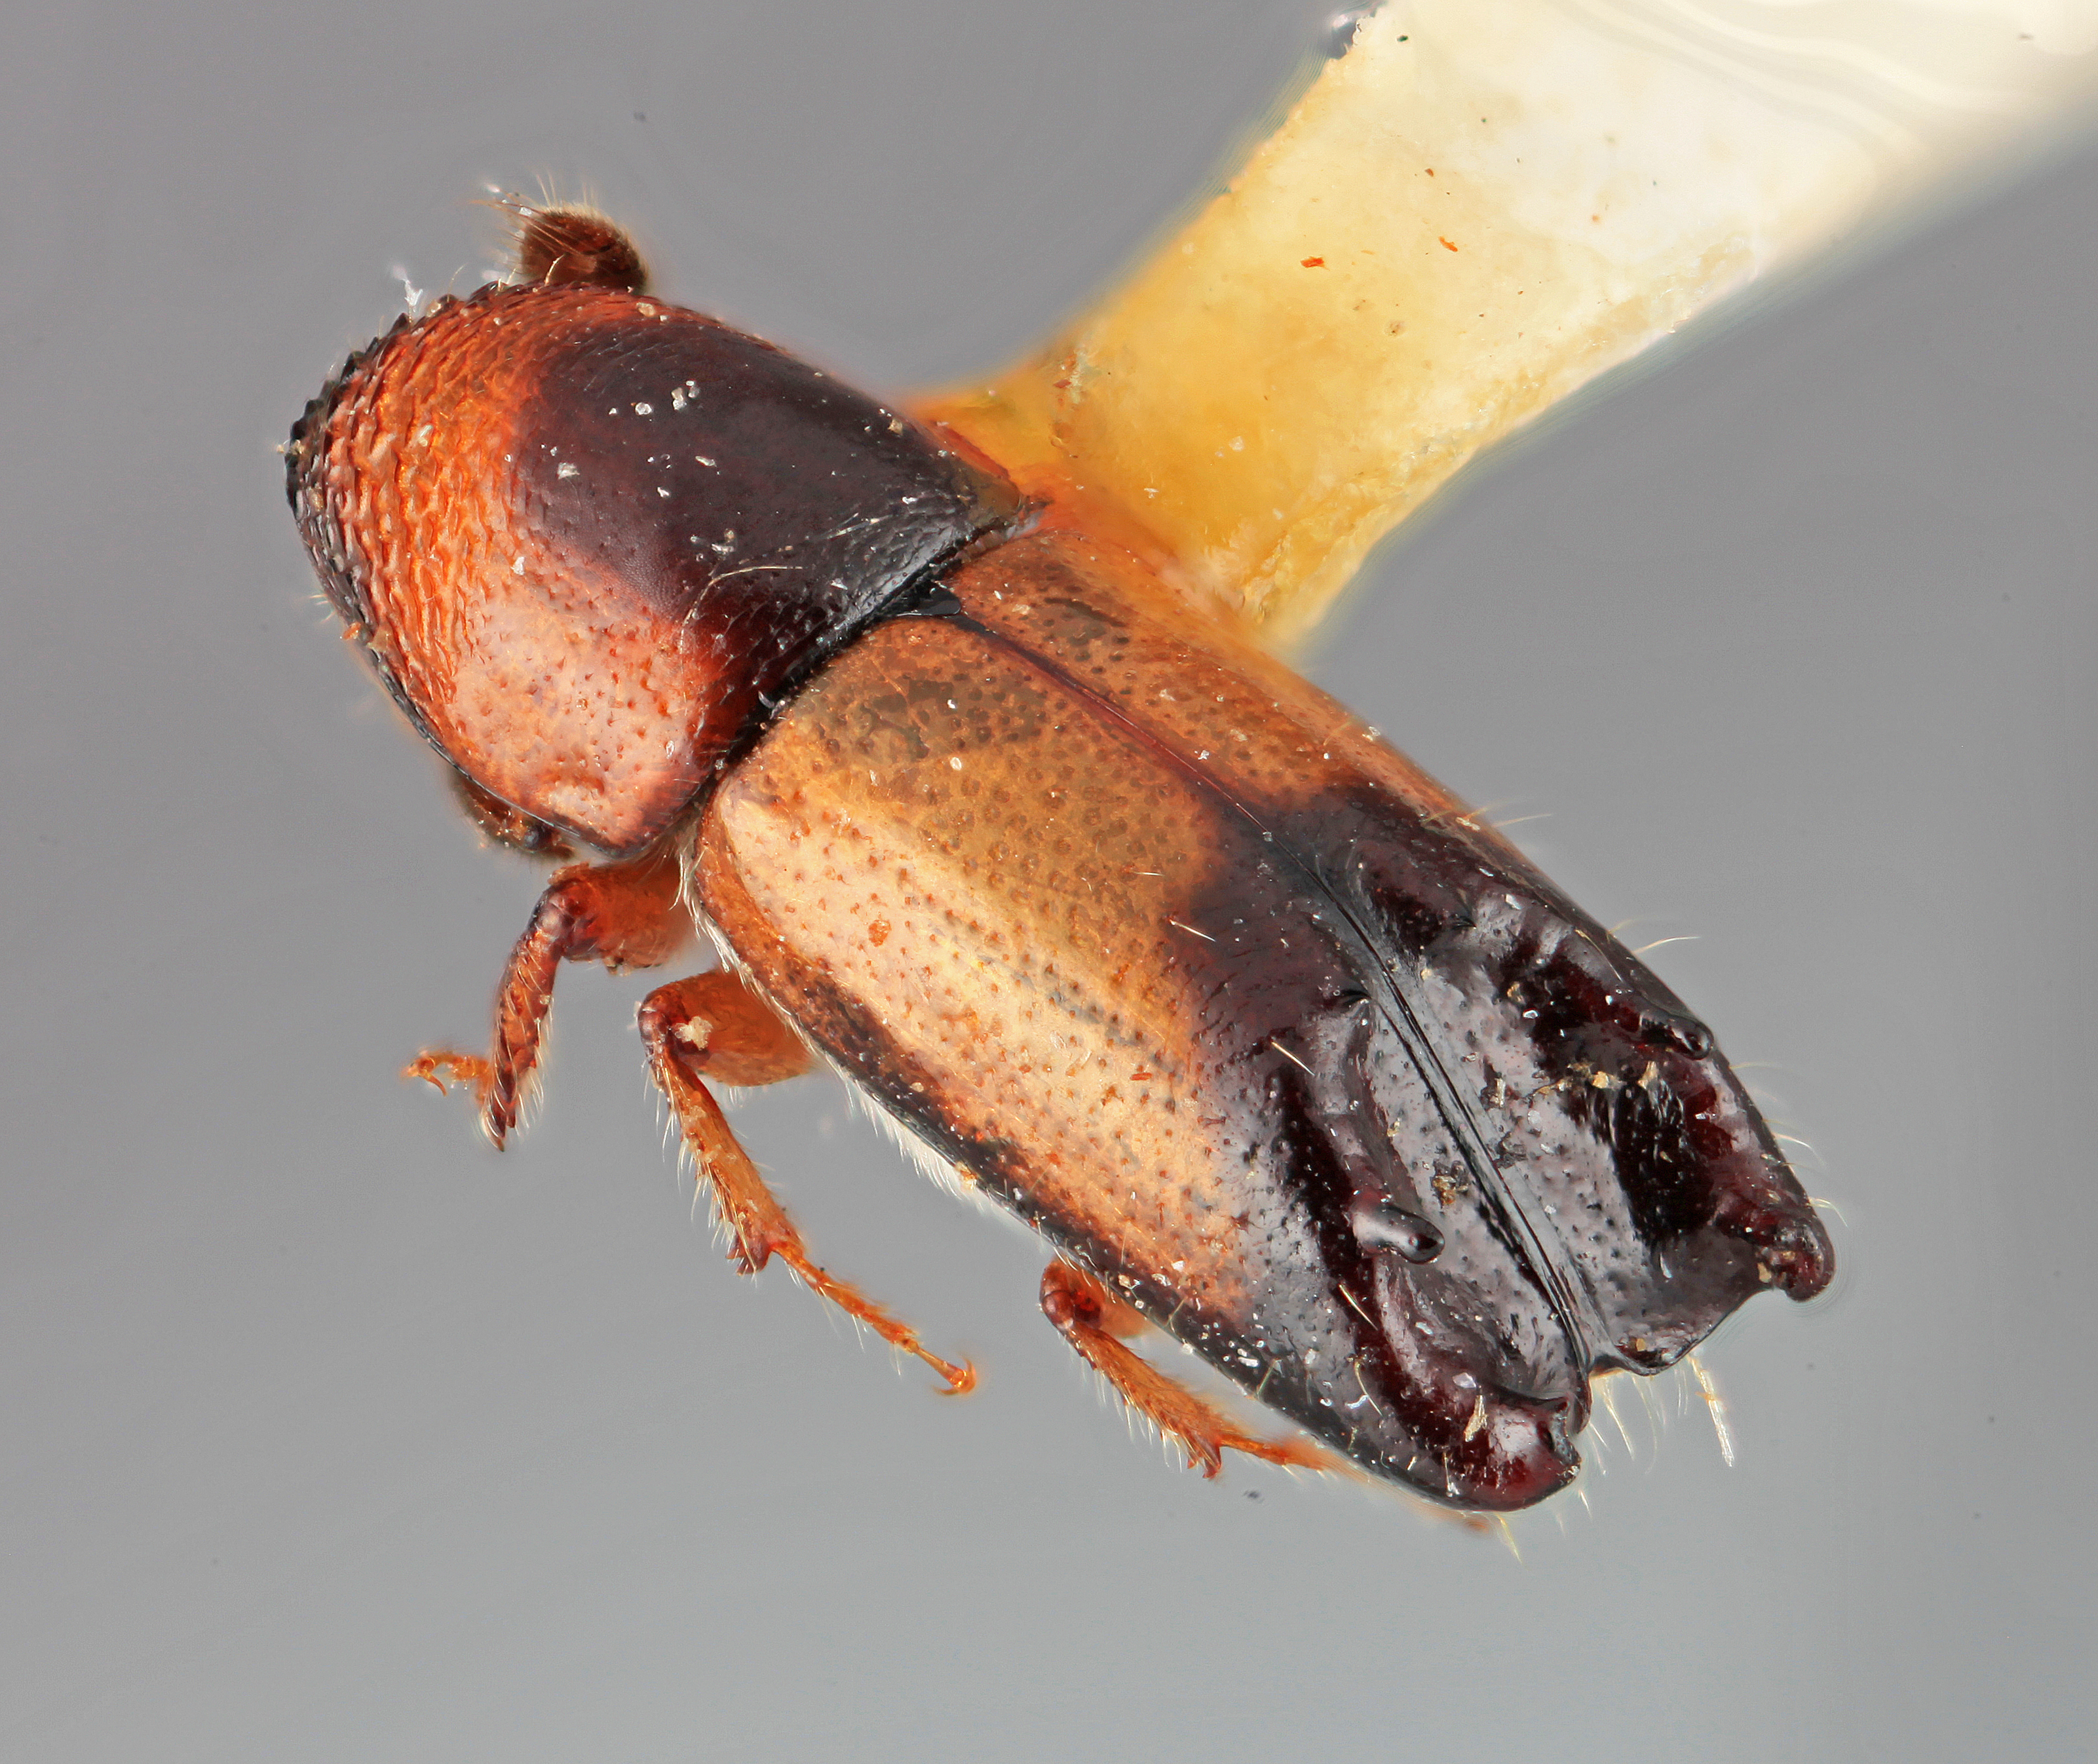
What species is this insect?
Tricolus bicolor
